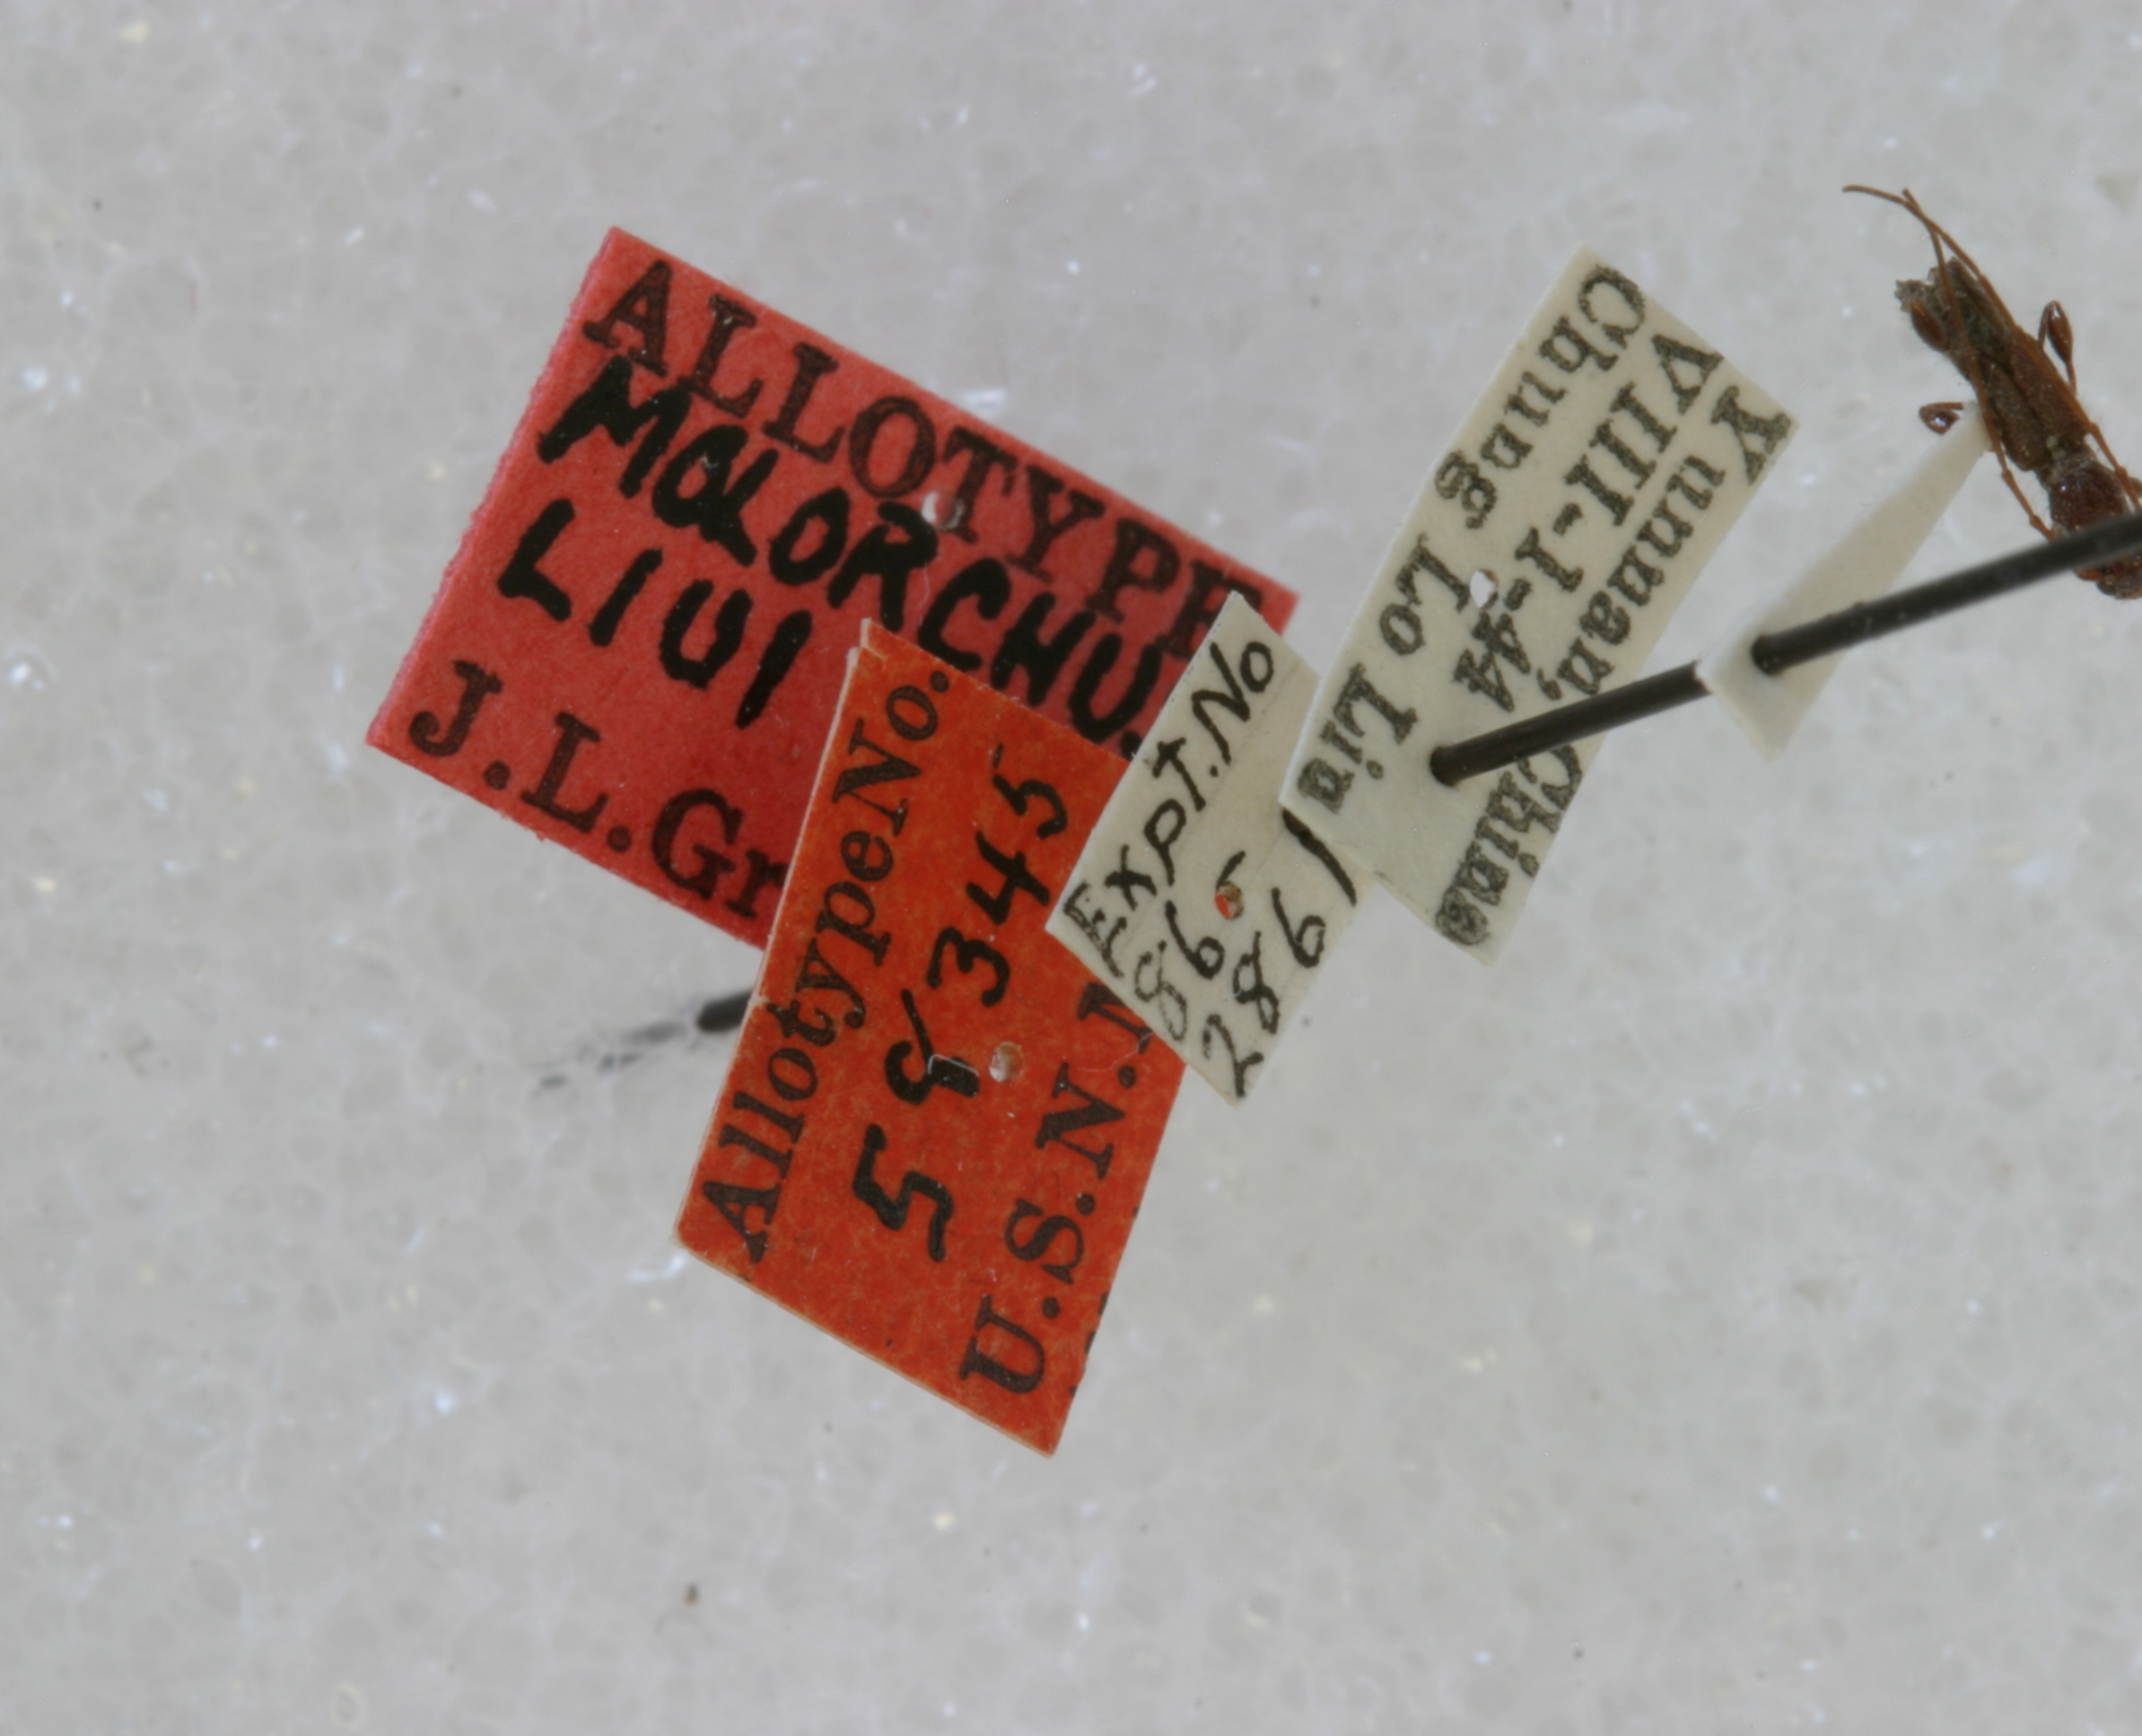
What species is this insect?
Molorchus liui
